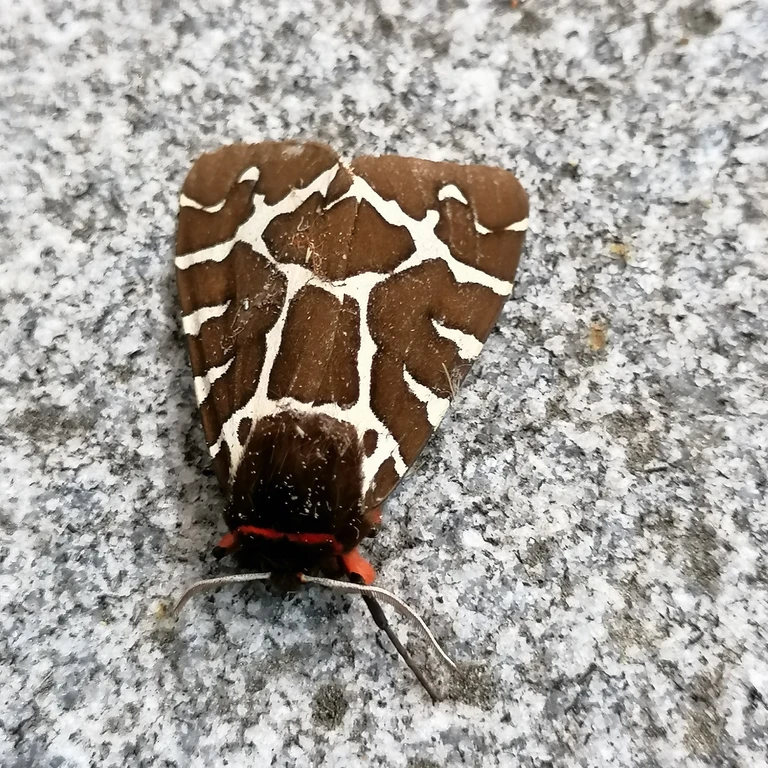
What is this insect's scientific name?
Arctia caja
